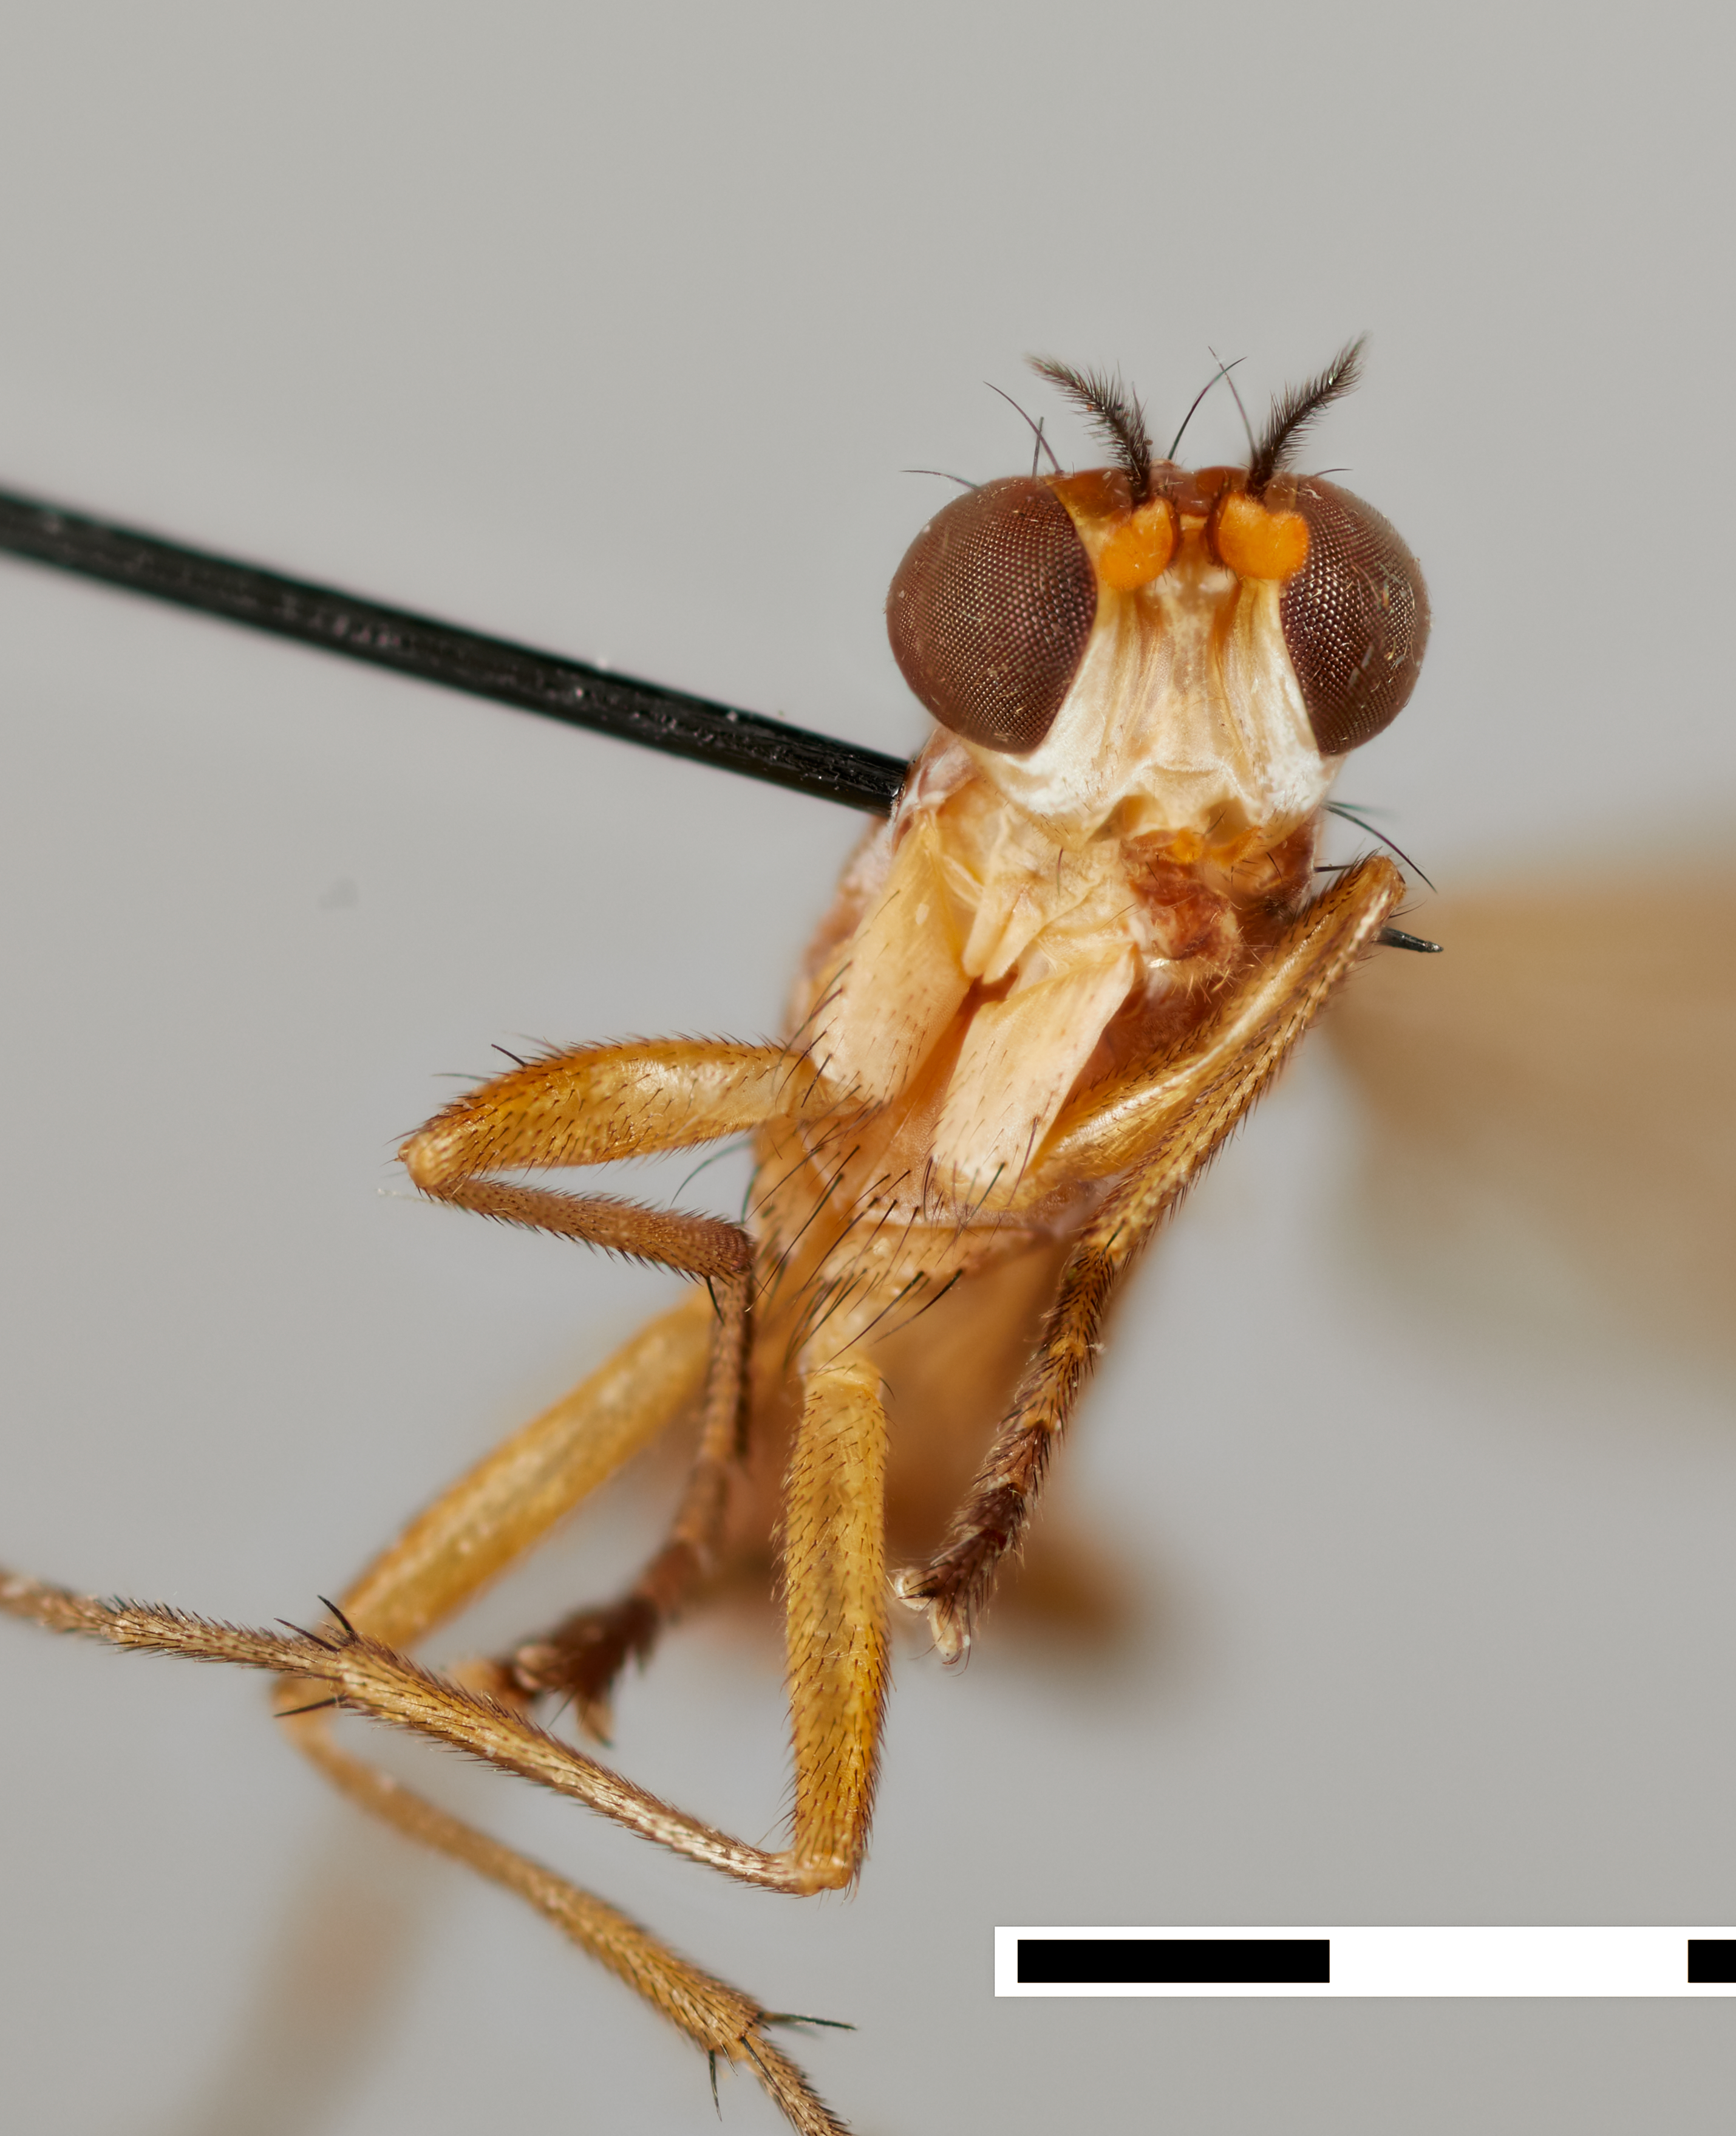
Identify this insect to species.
Renocera cressoni
